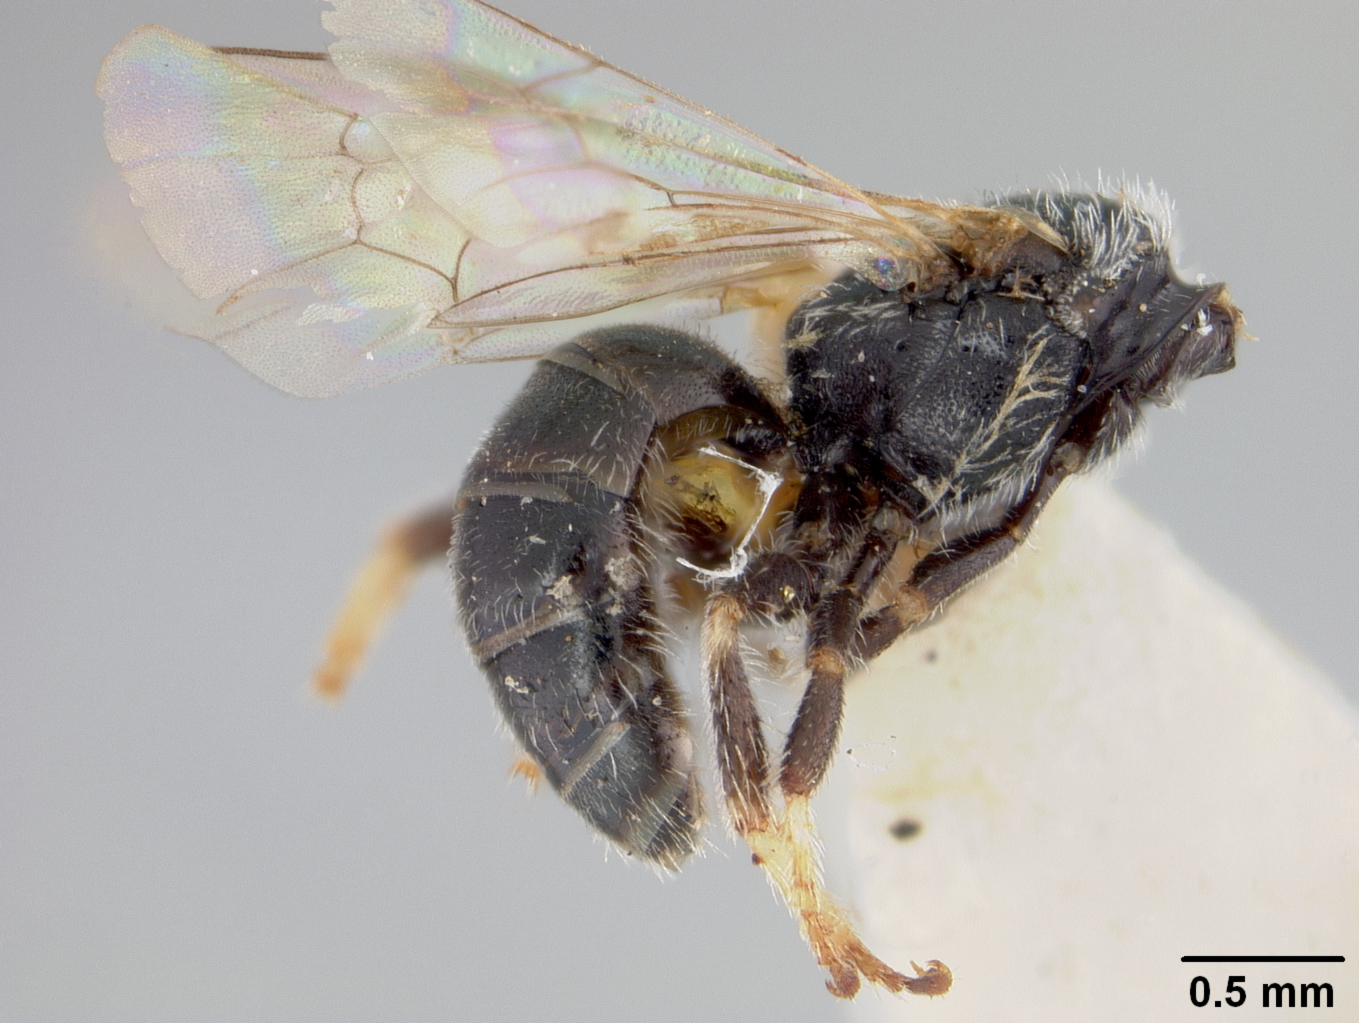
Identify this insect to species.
Halictus perminutus
